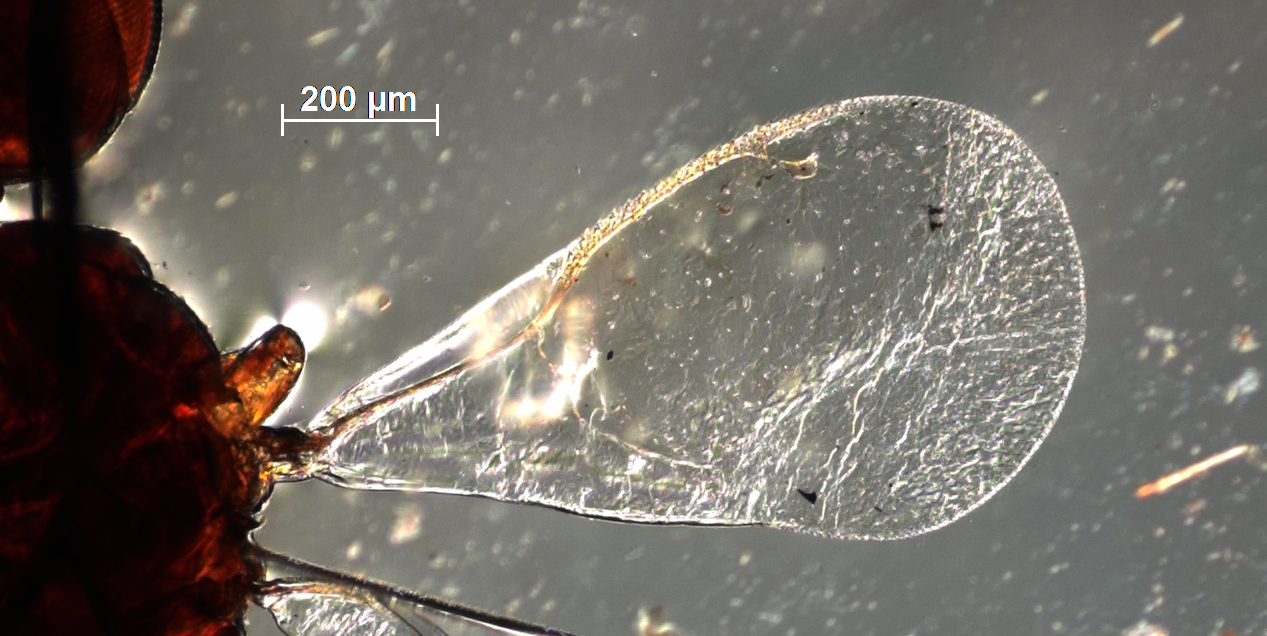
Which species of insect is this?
Trigonogastra peninsularis
